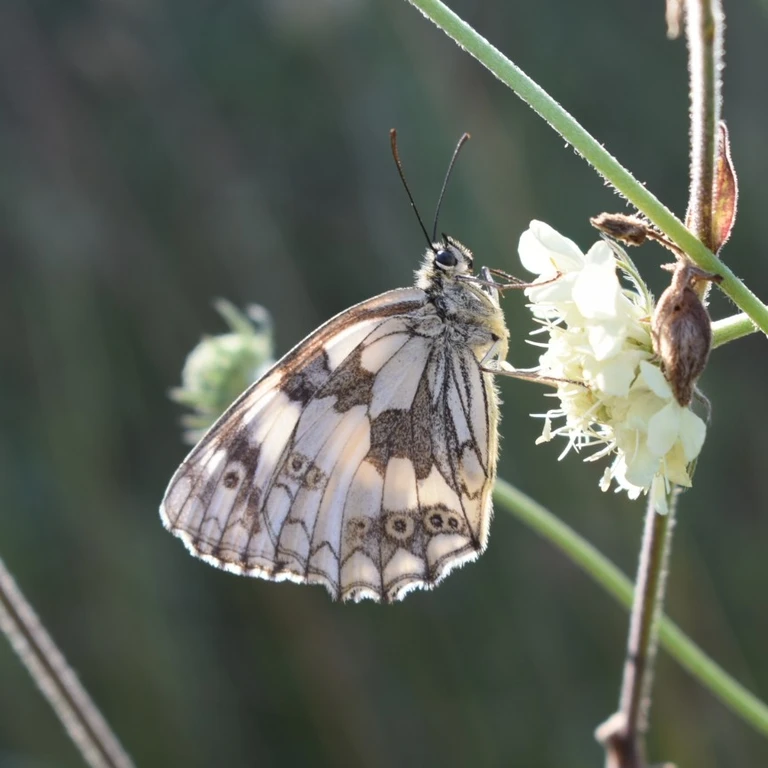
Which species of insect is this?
Melanargia galathea
